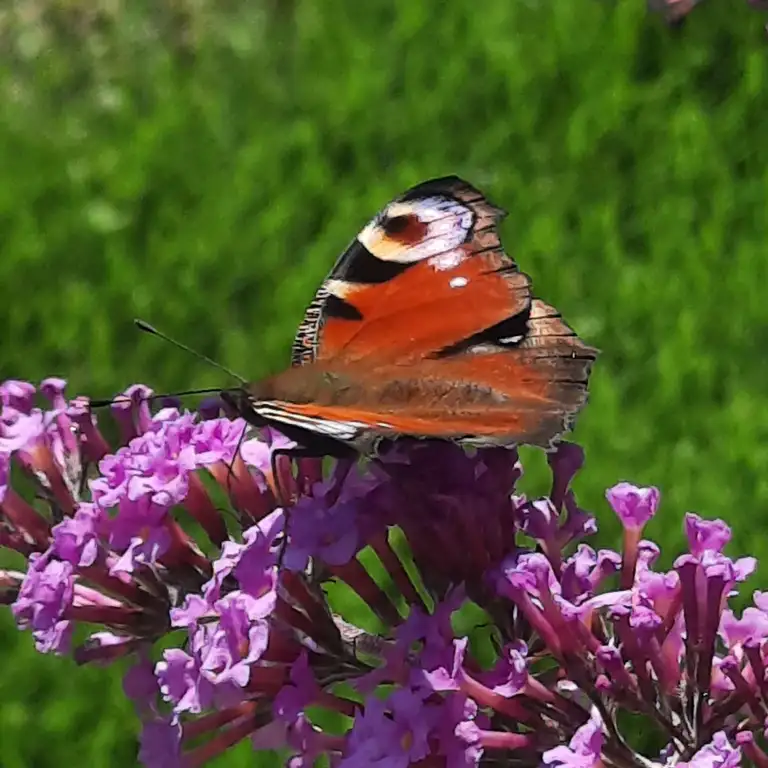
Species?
Aglais io
